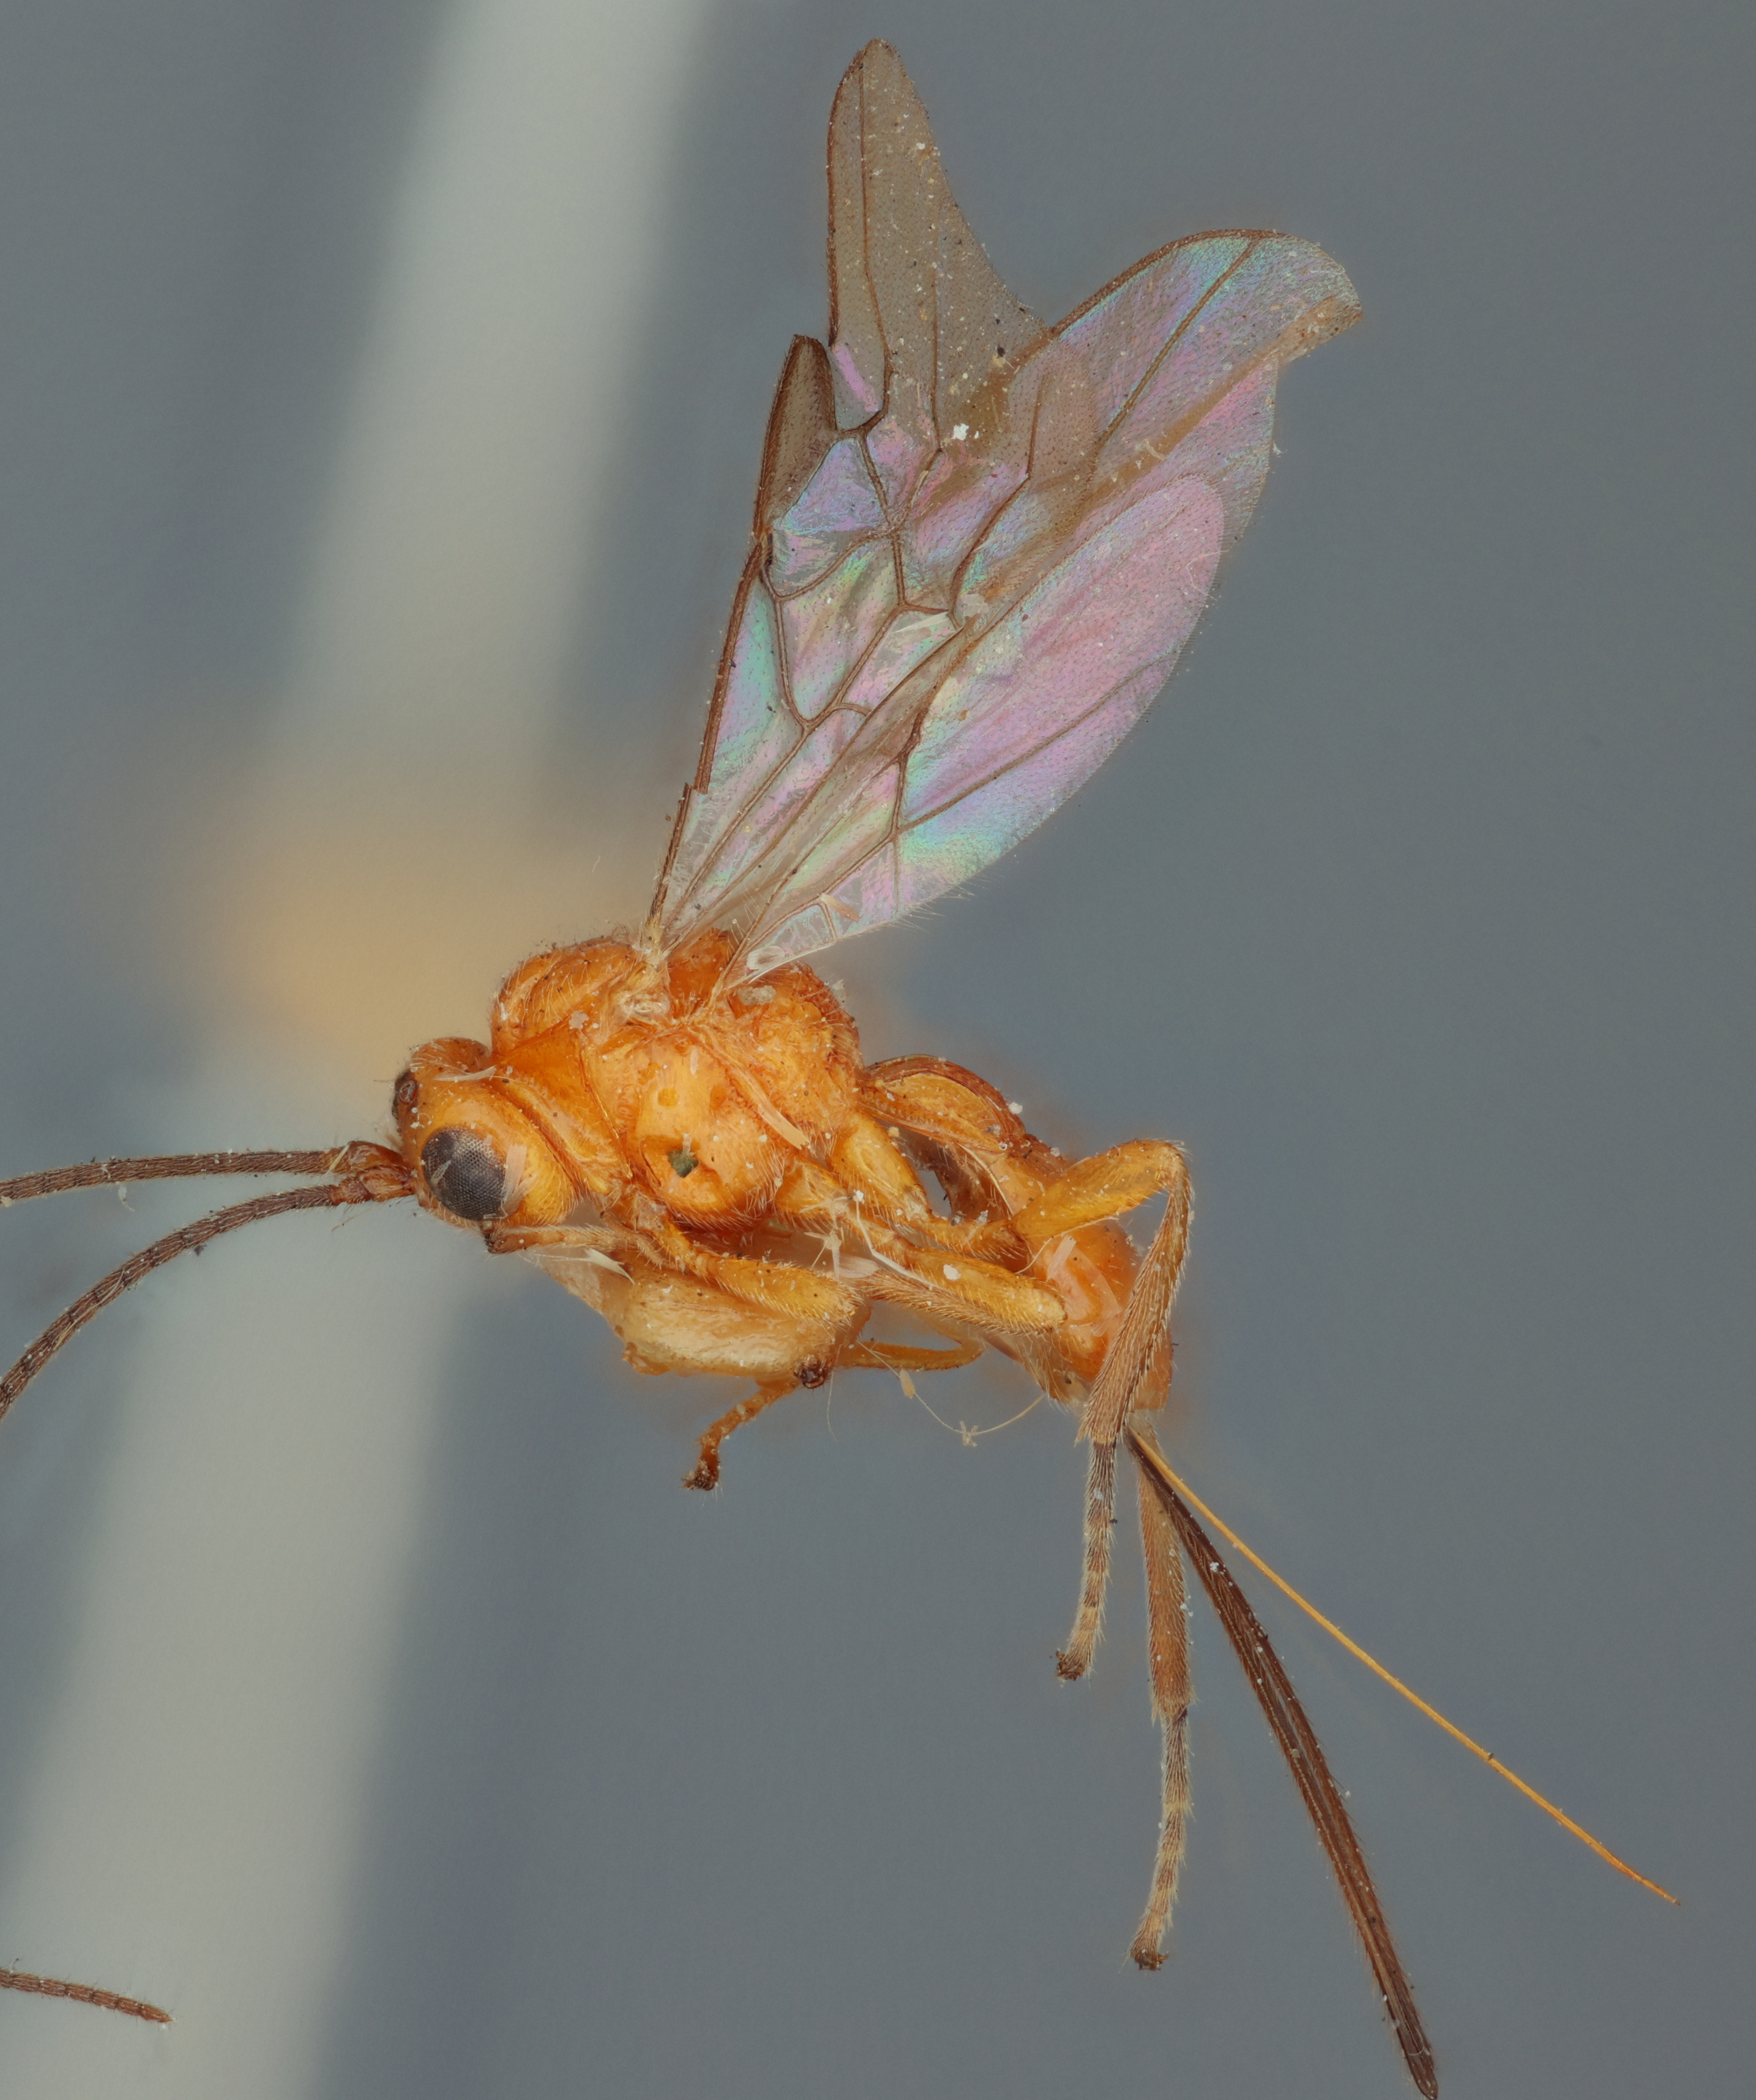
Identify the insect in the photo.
Opius melleus
